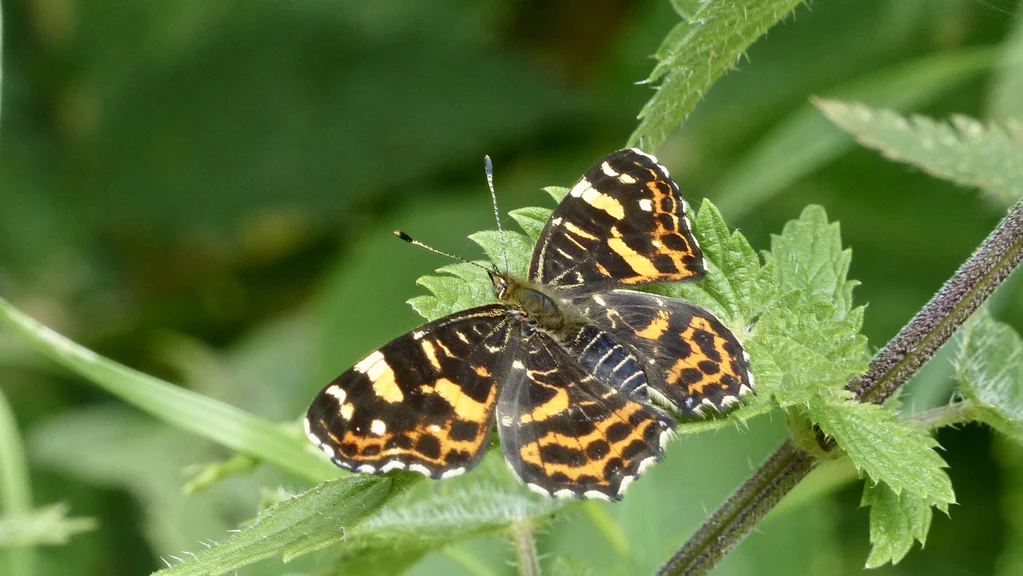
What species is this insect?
Araschnia levana
